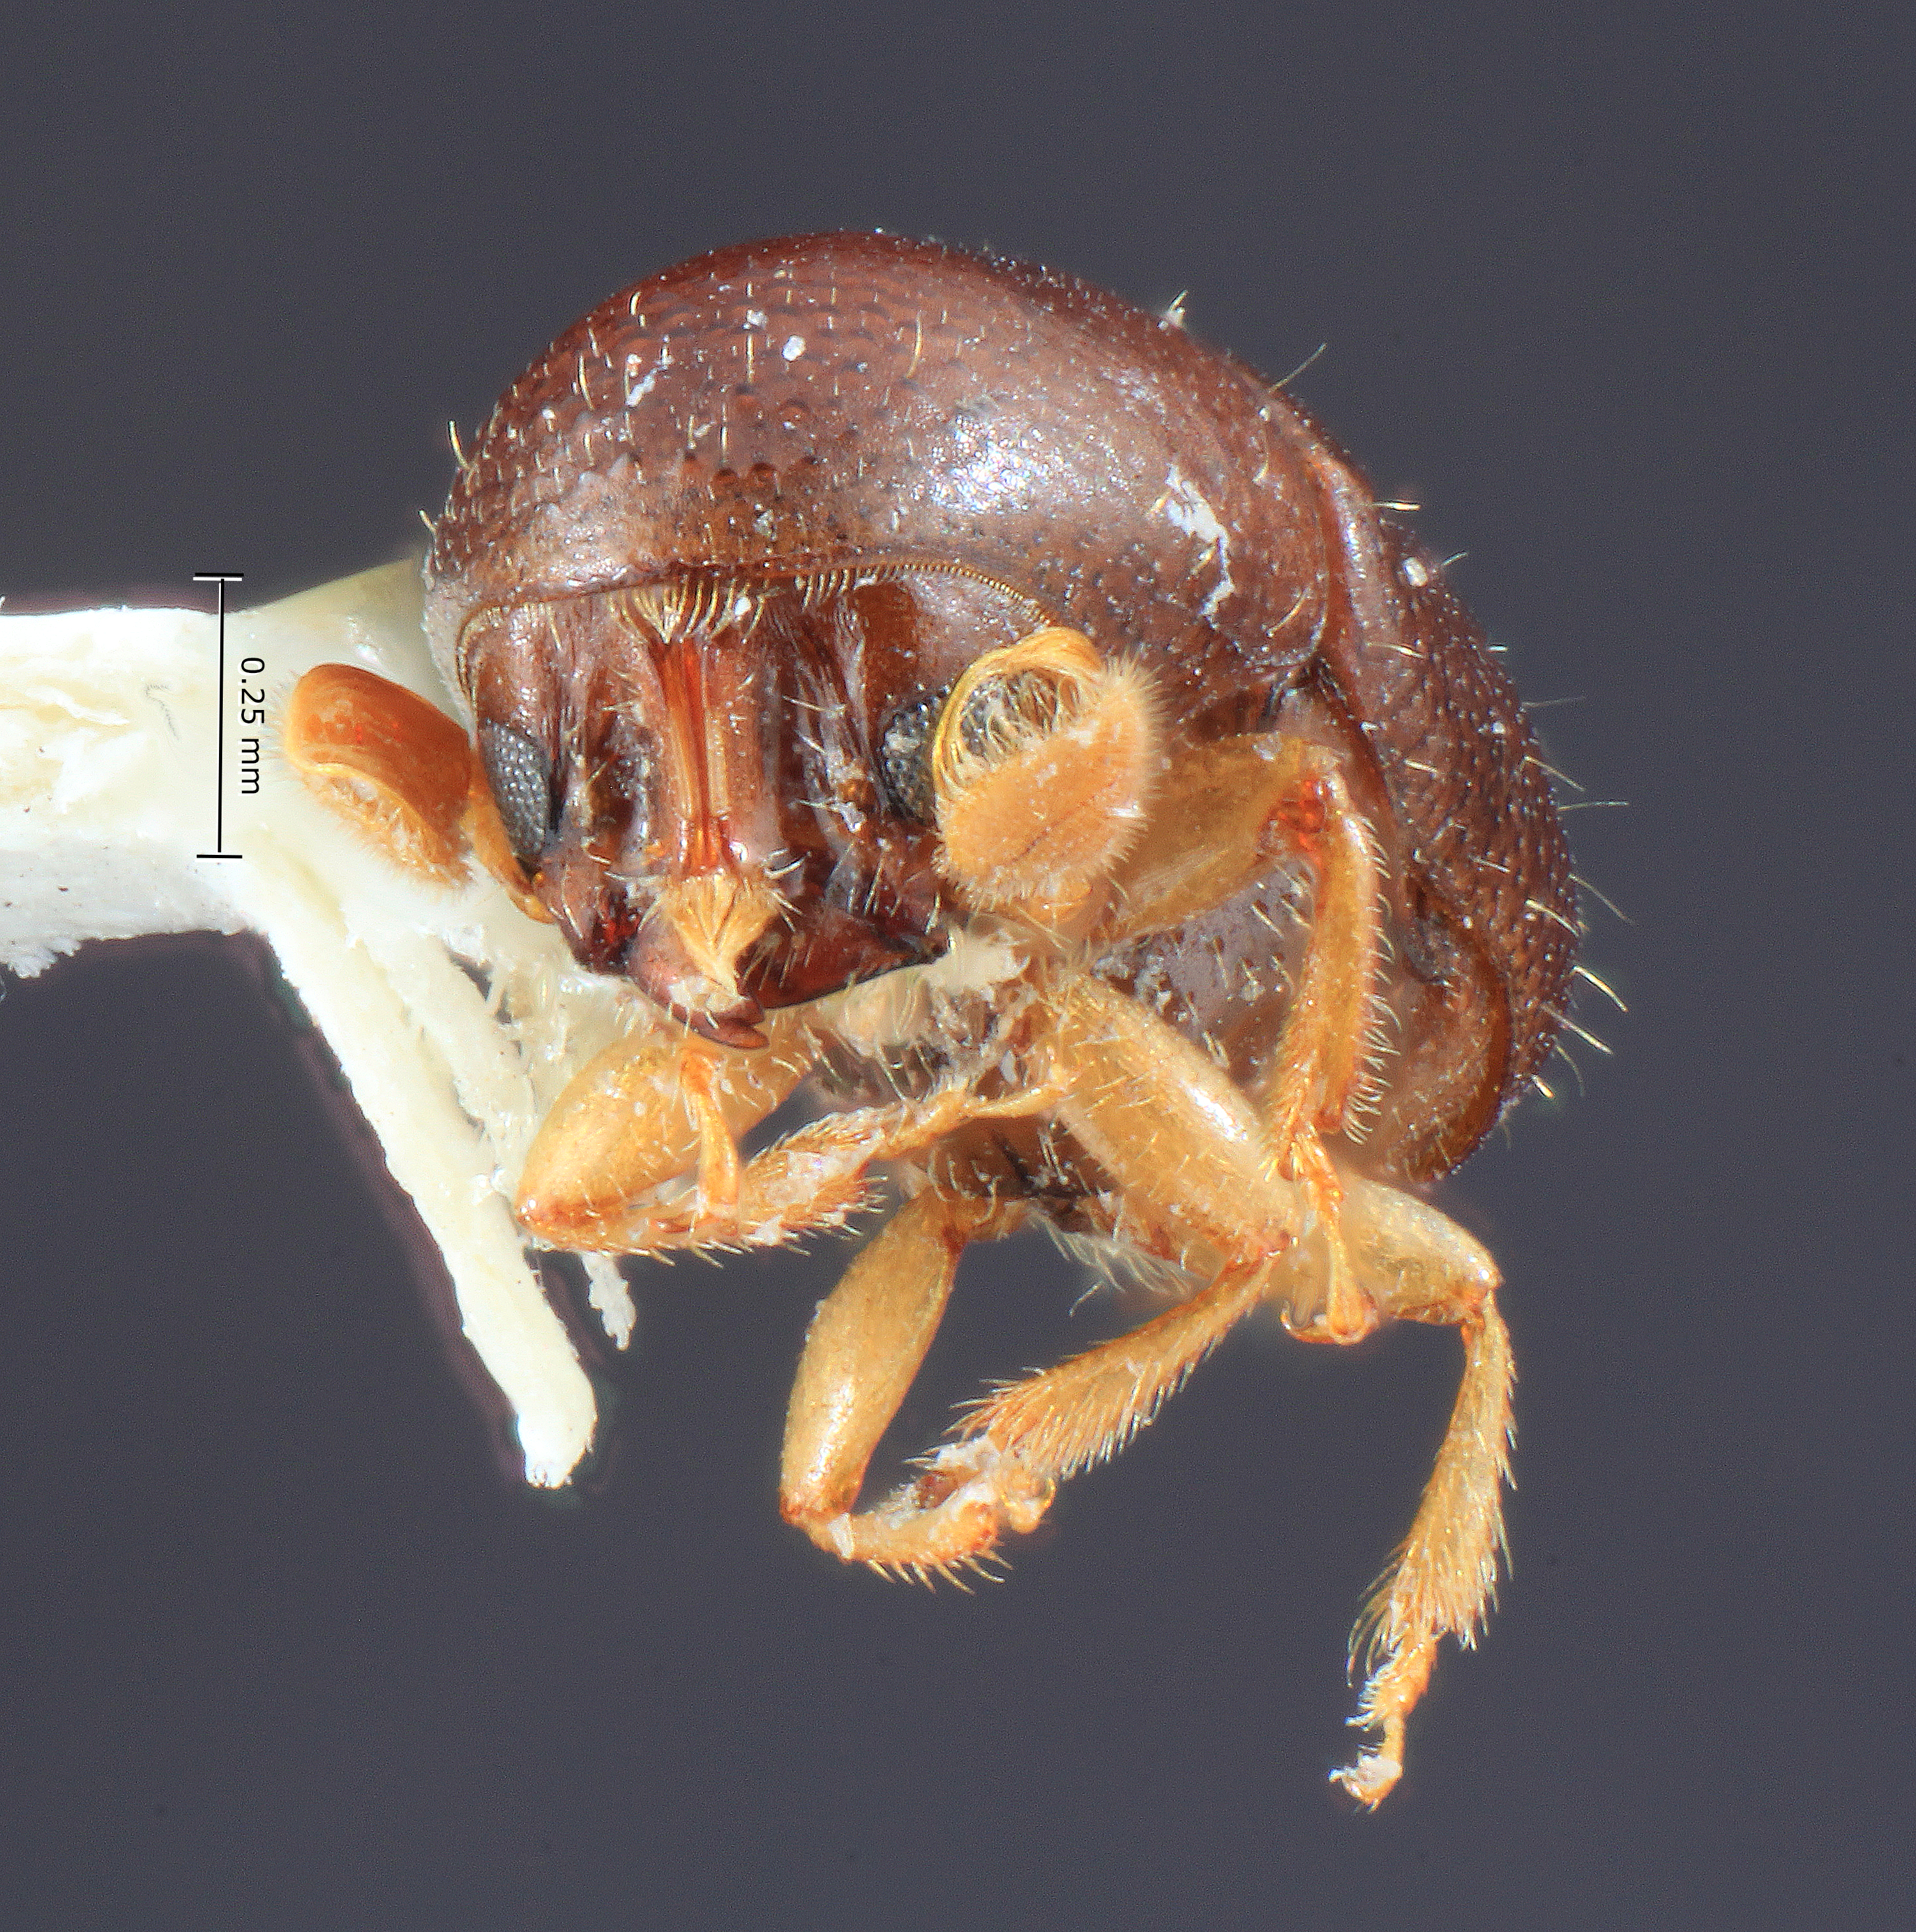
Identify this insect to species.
Corthylocurus costaricensis
